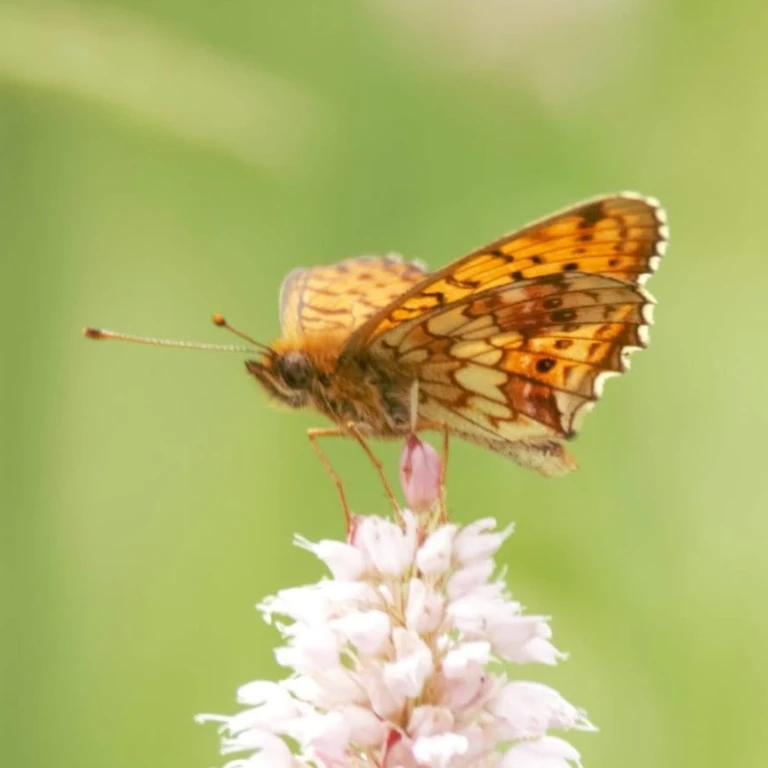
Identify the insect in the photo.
Brenthis ino
